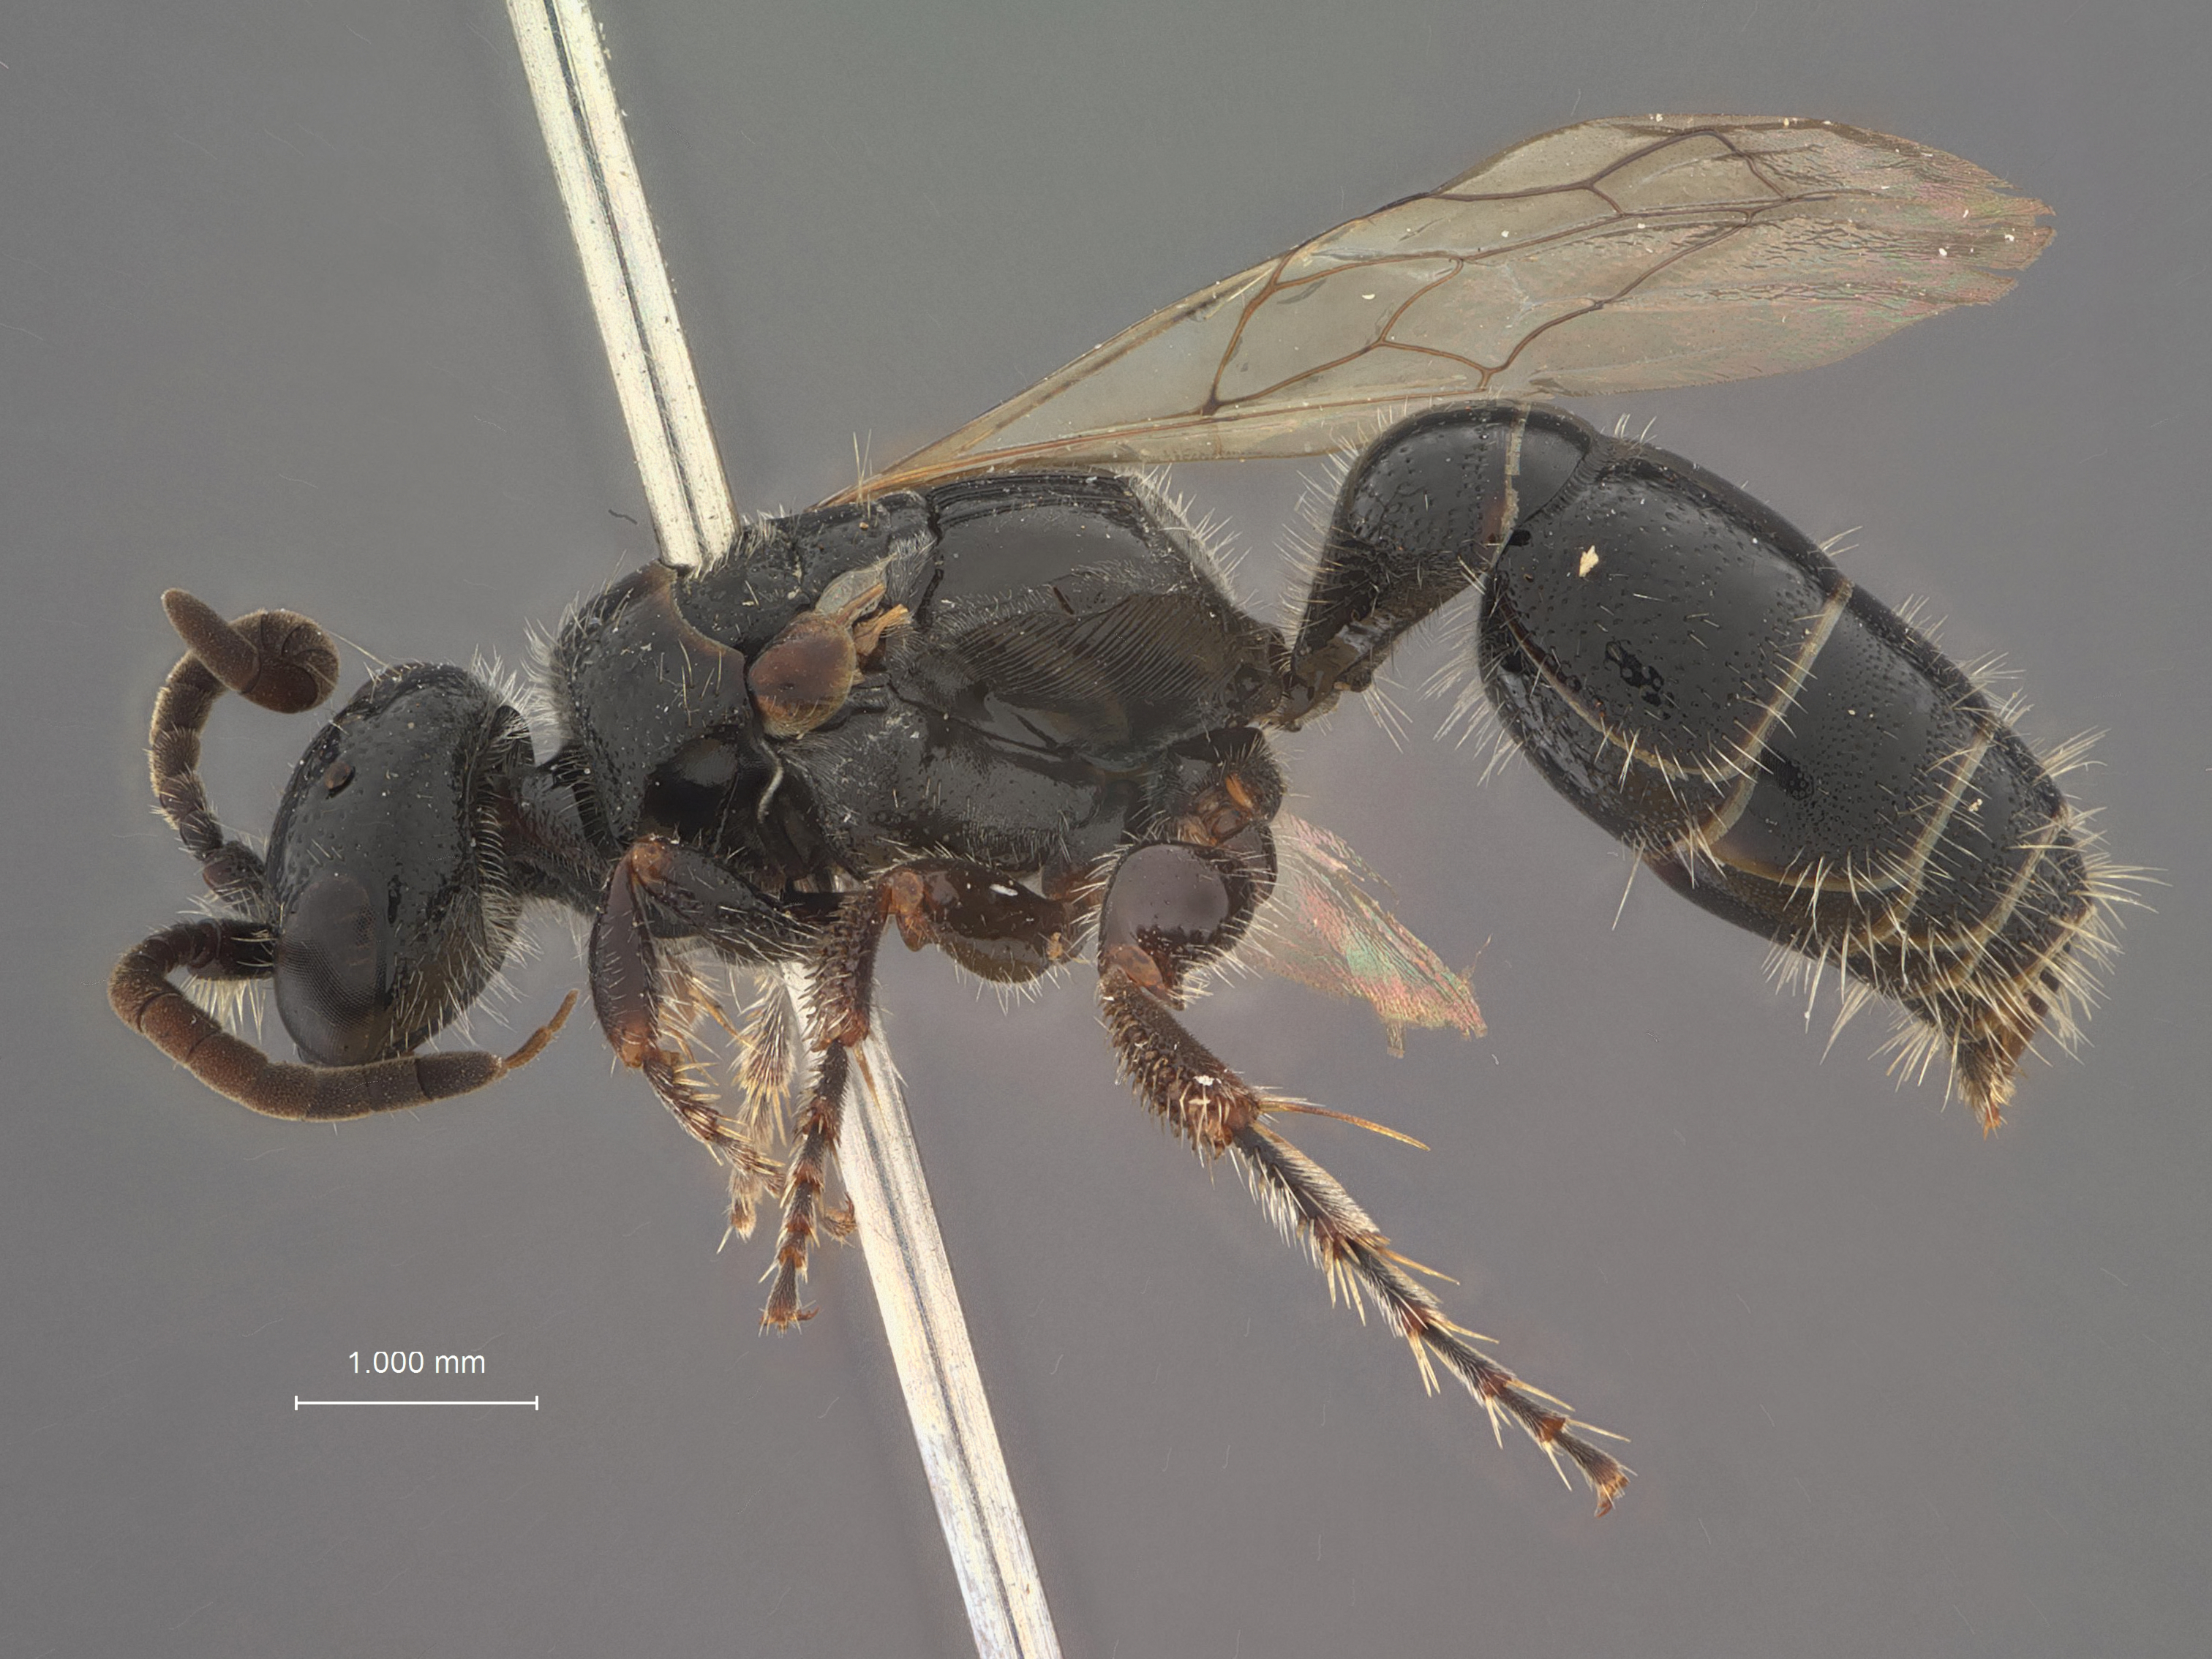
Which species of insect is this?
Tiphia hohrai
